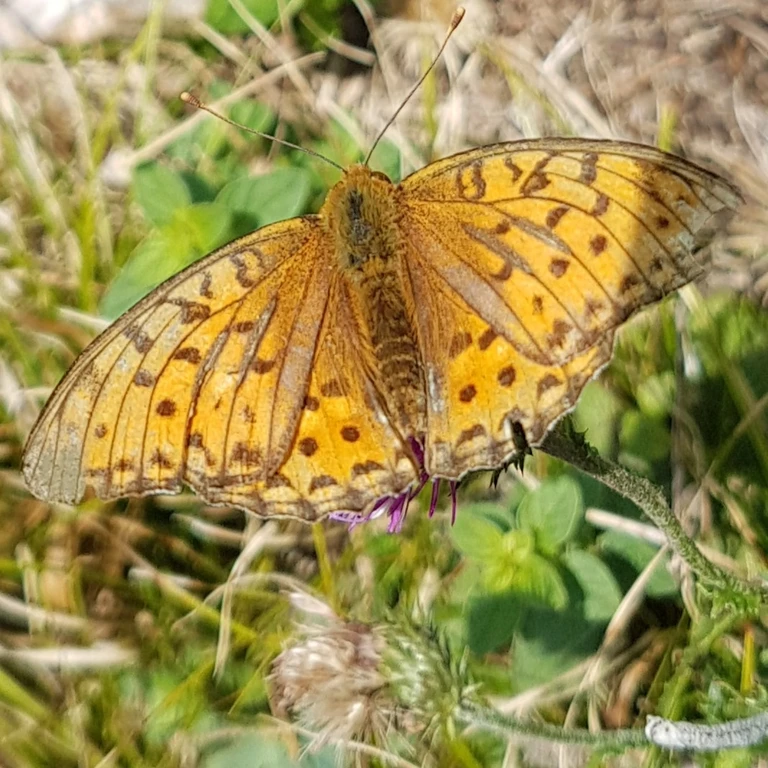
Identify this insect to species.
Fabriciana adippe
